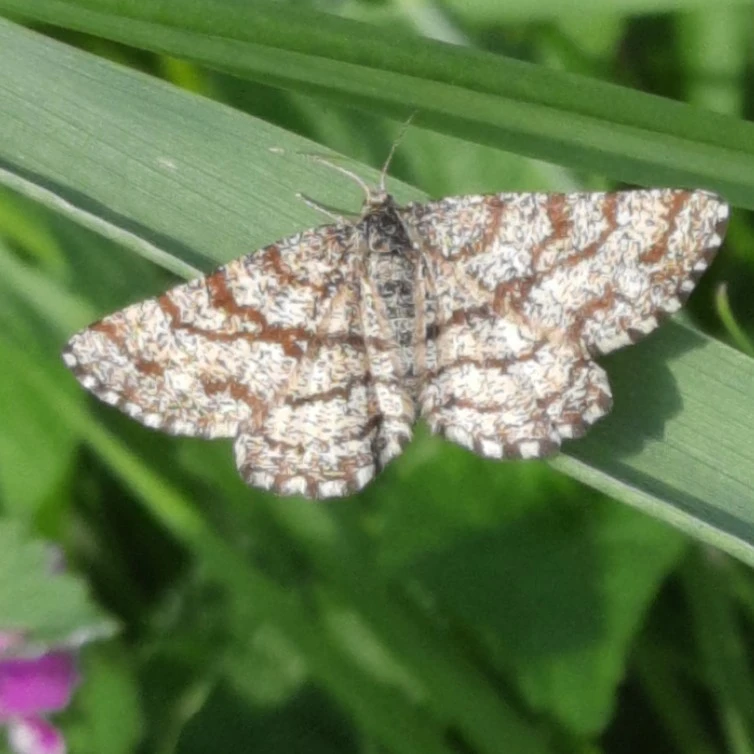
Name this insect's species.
Ematurga atomaria
